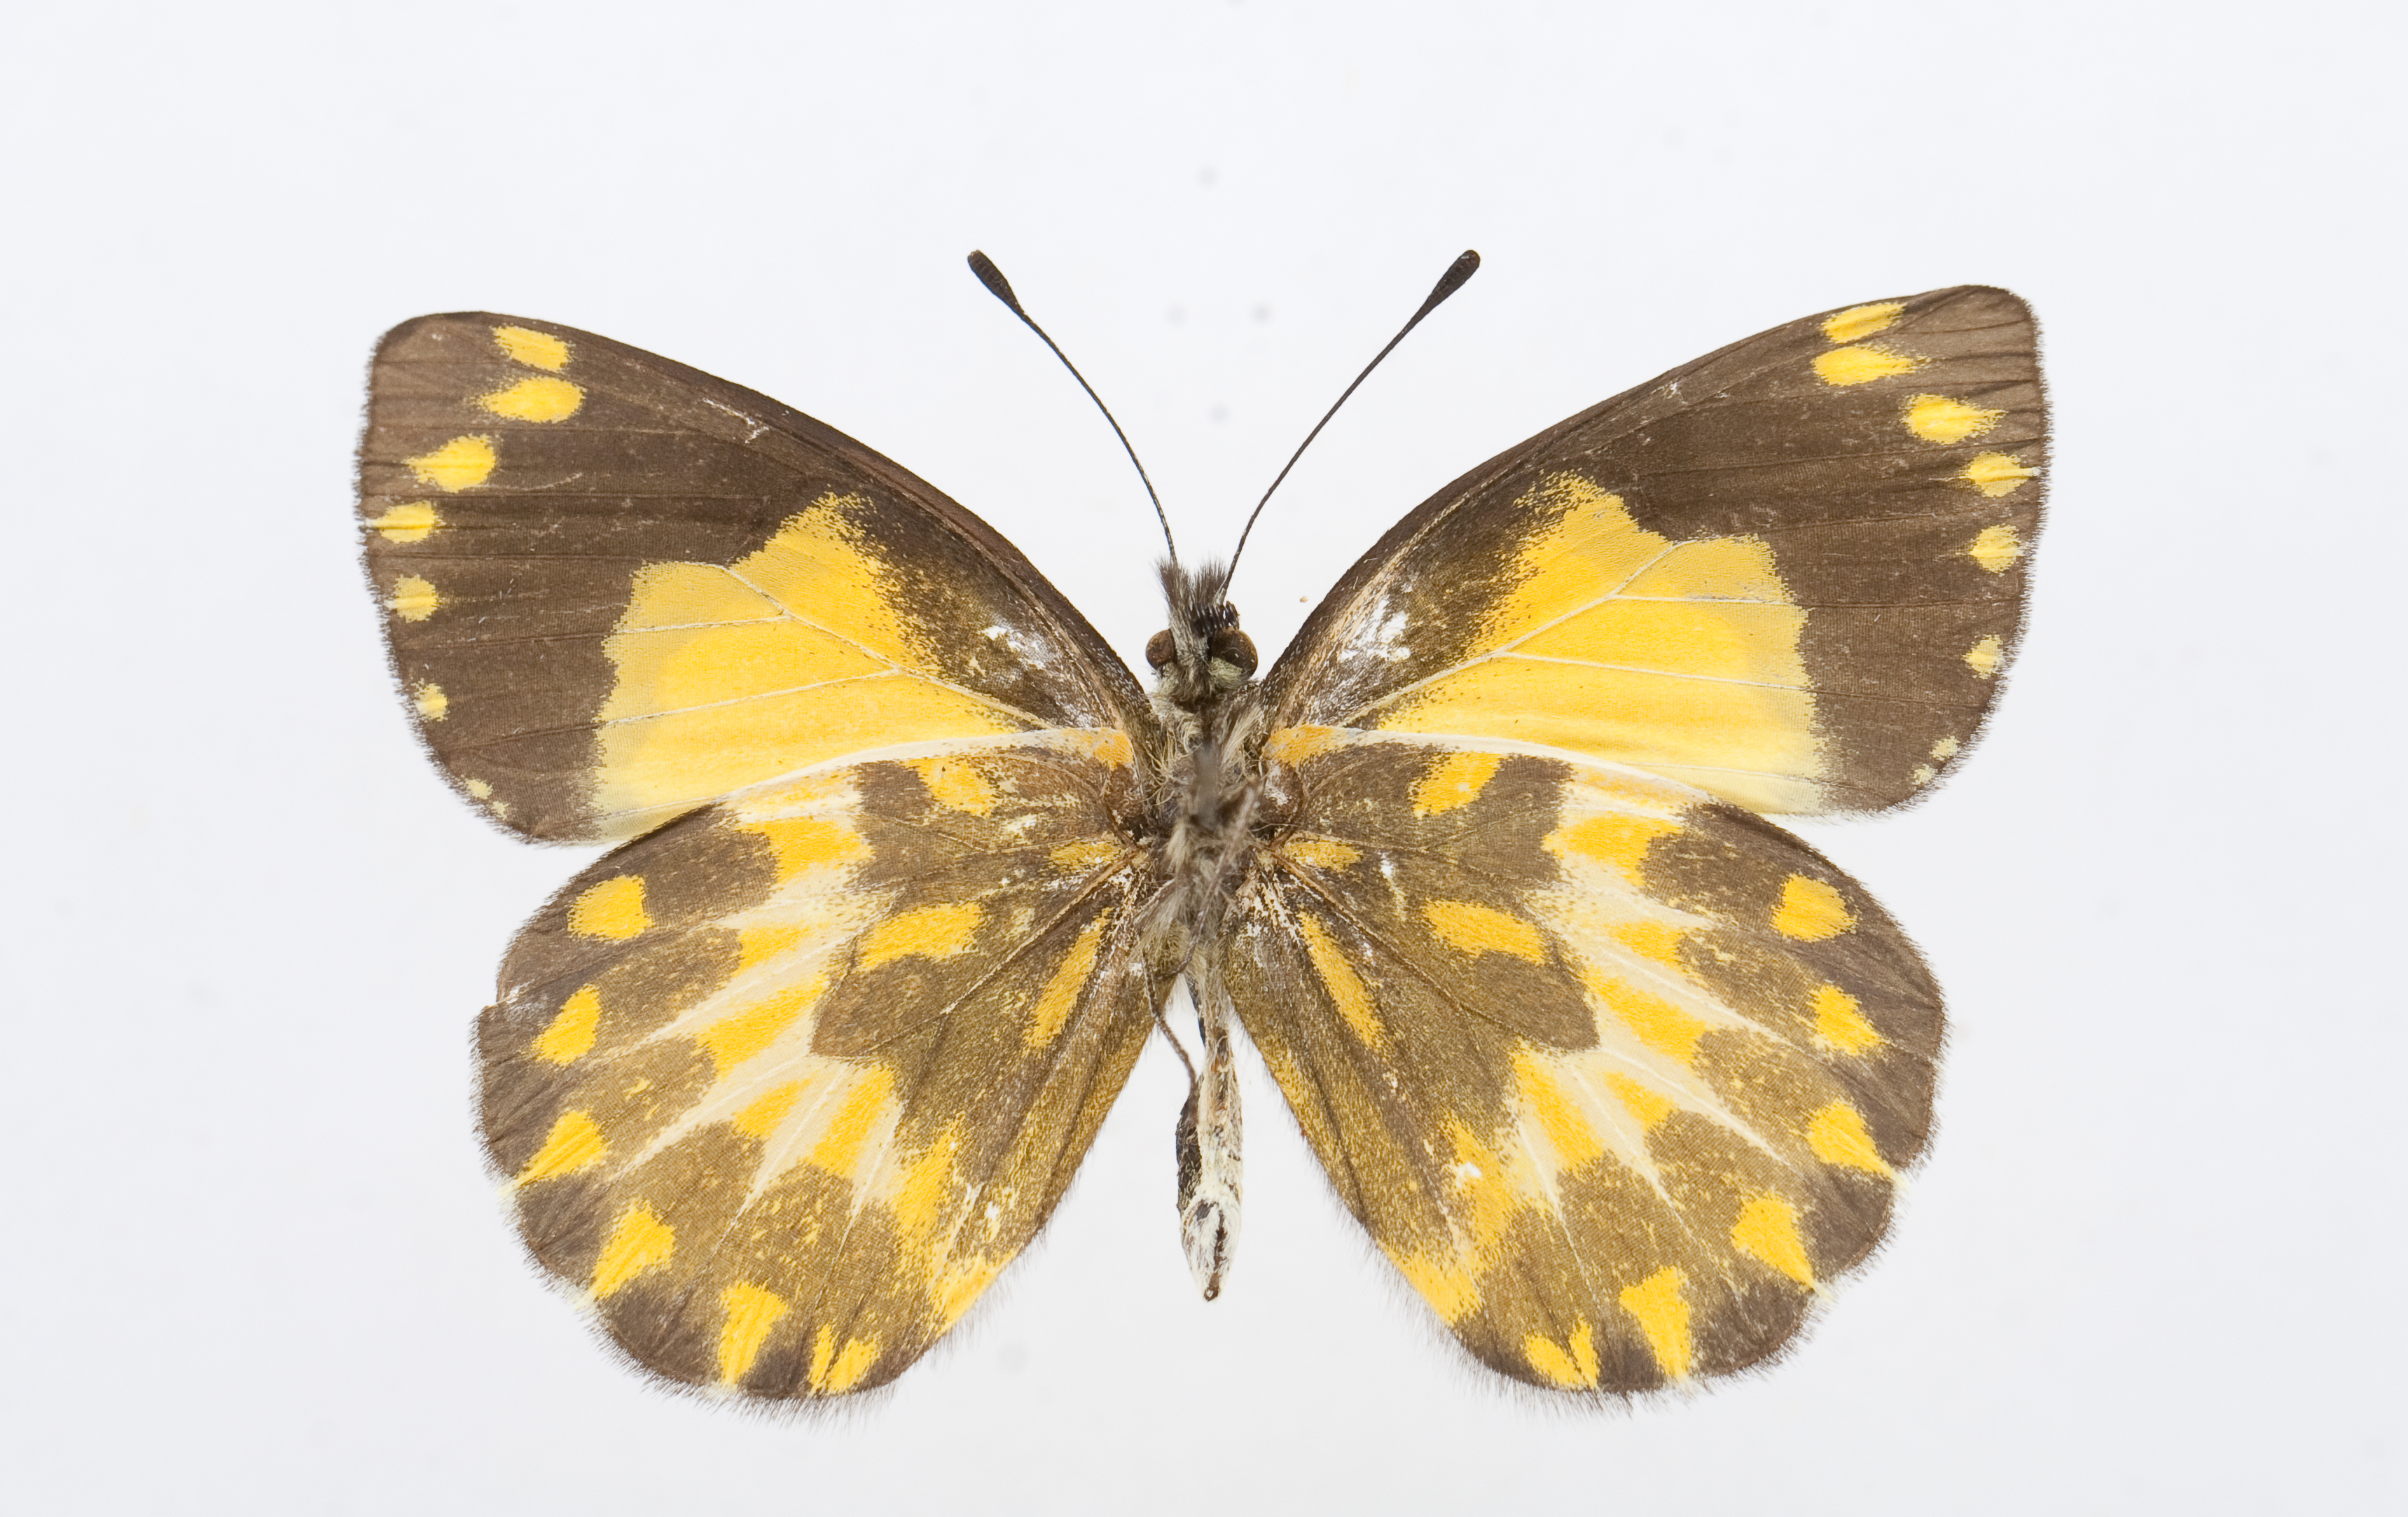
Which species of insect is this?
Delias citrona
